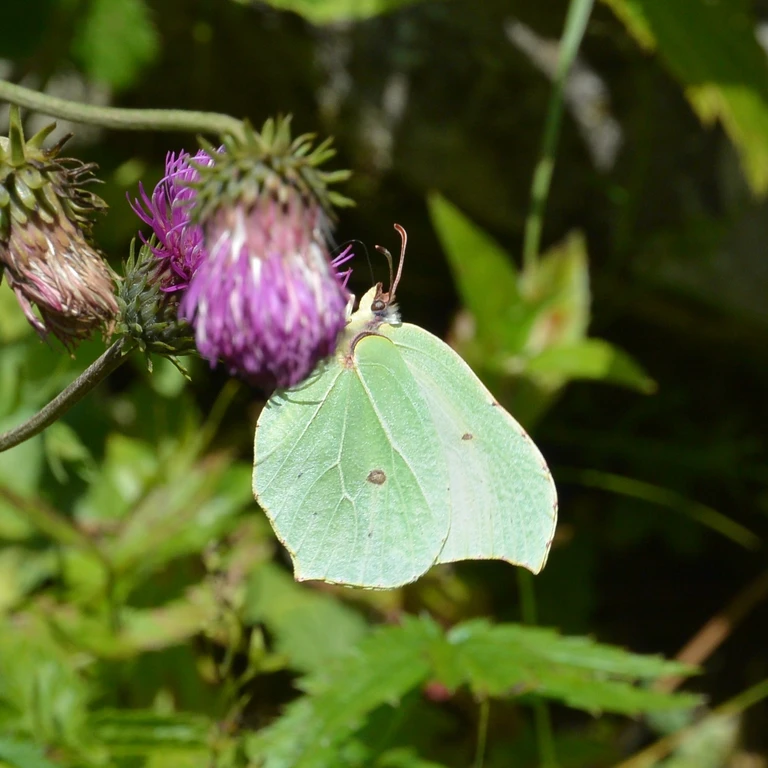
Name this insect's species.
Gonepteryx rhamni
